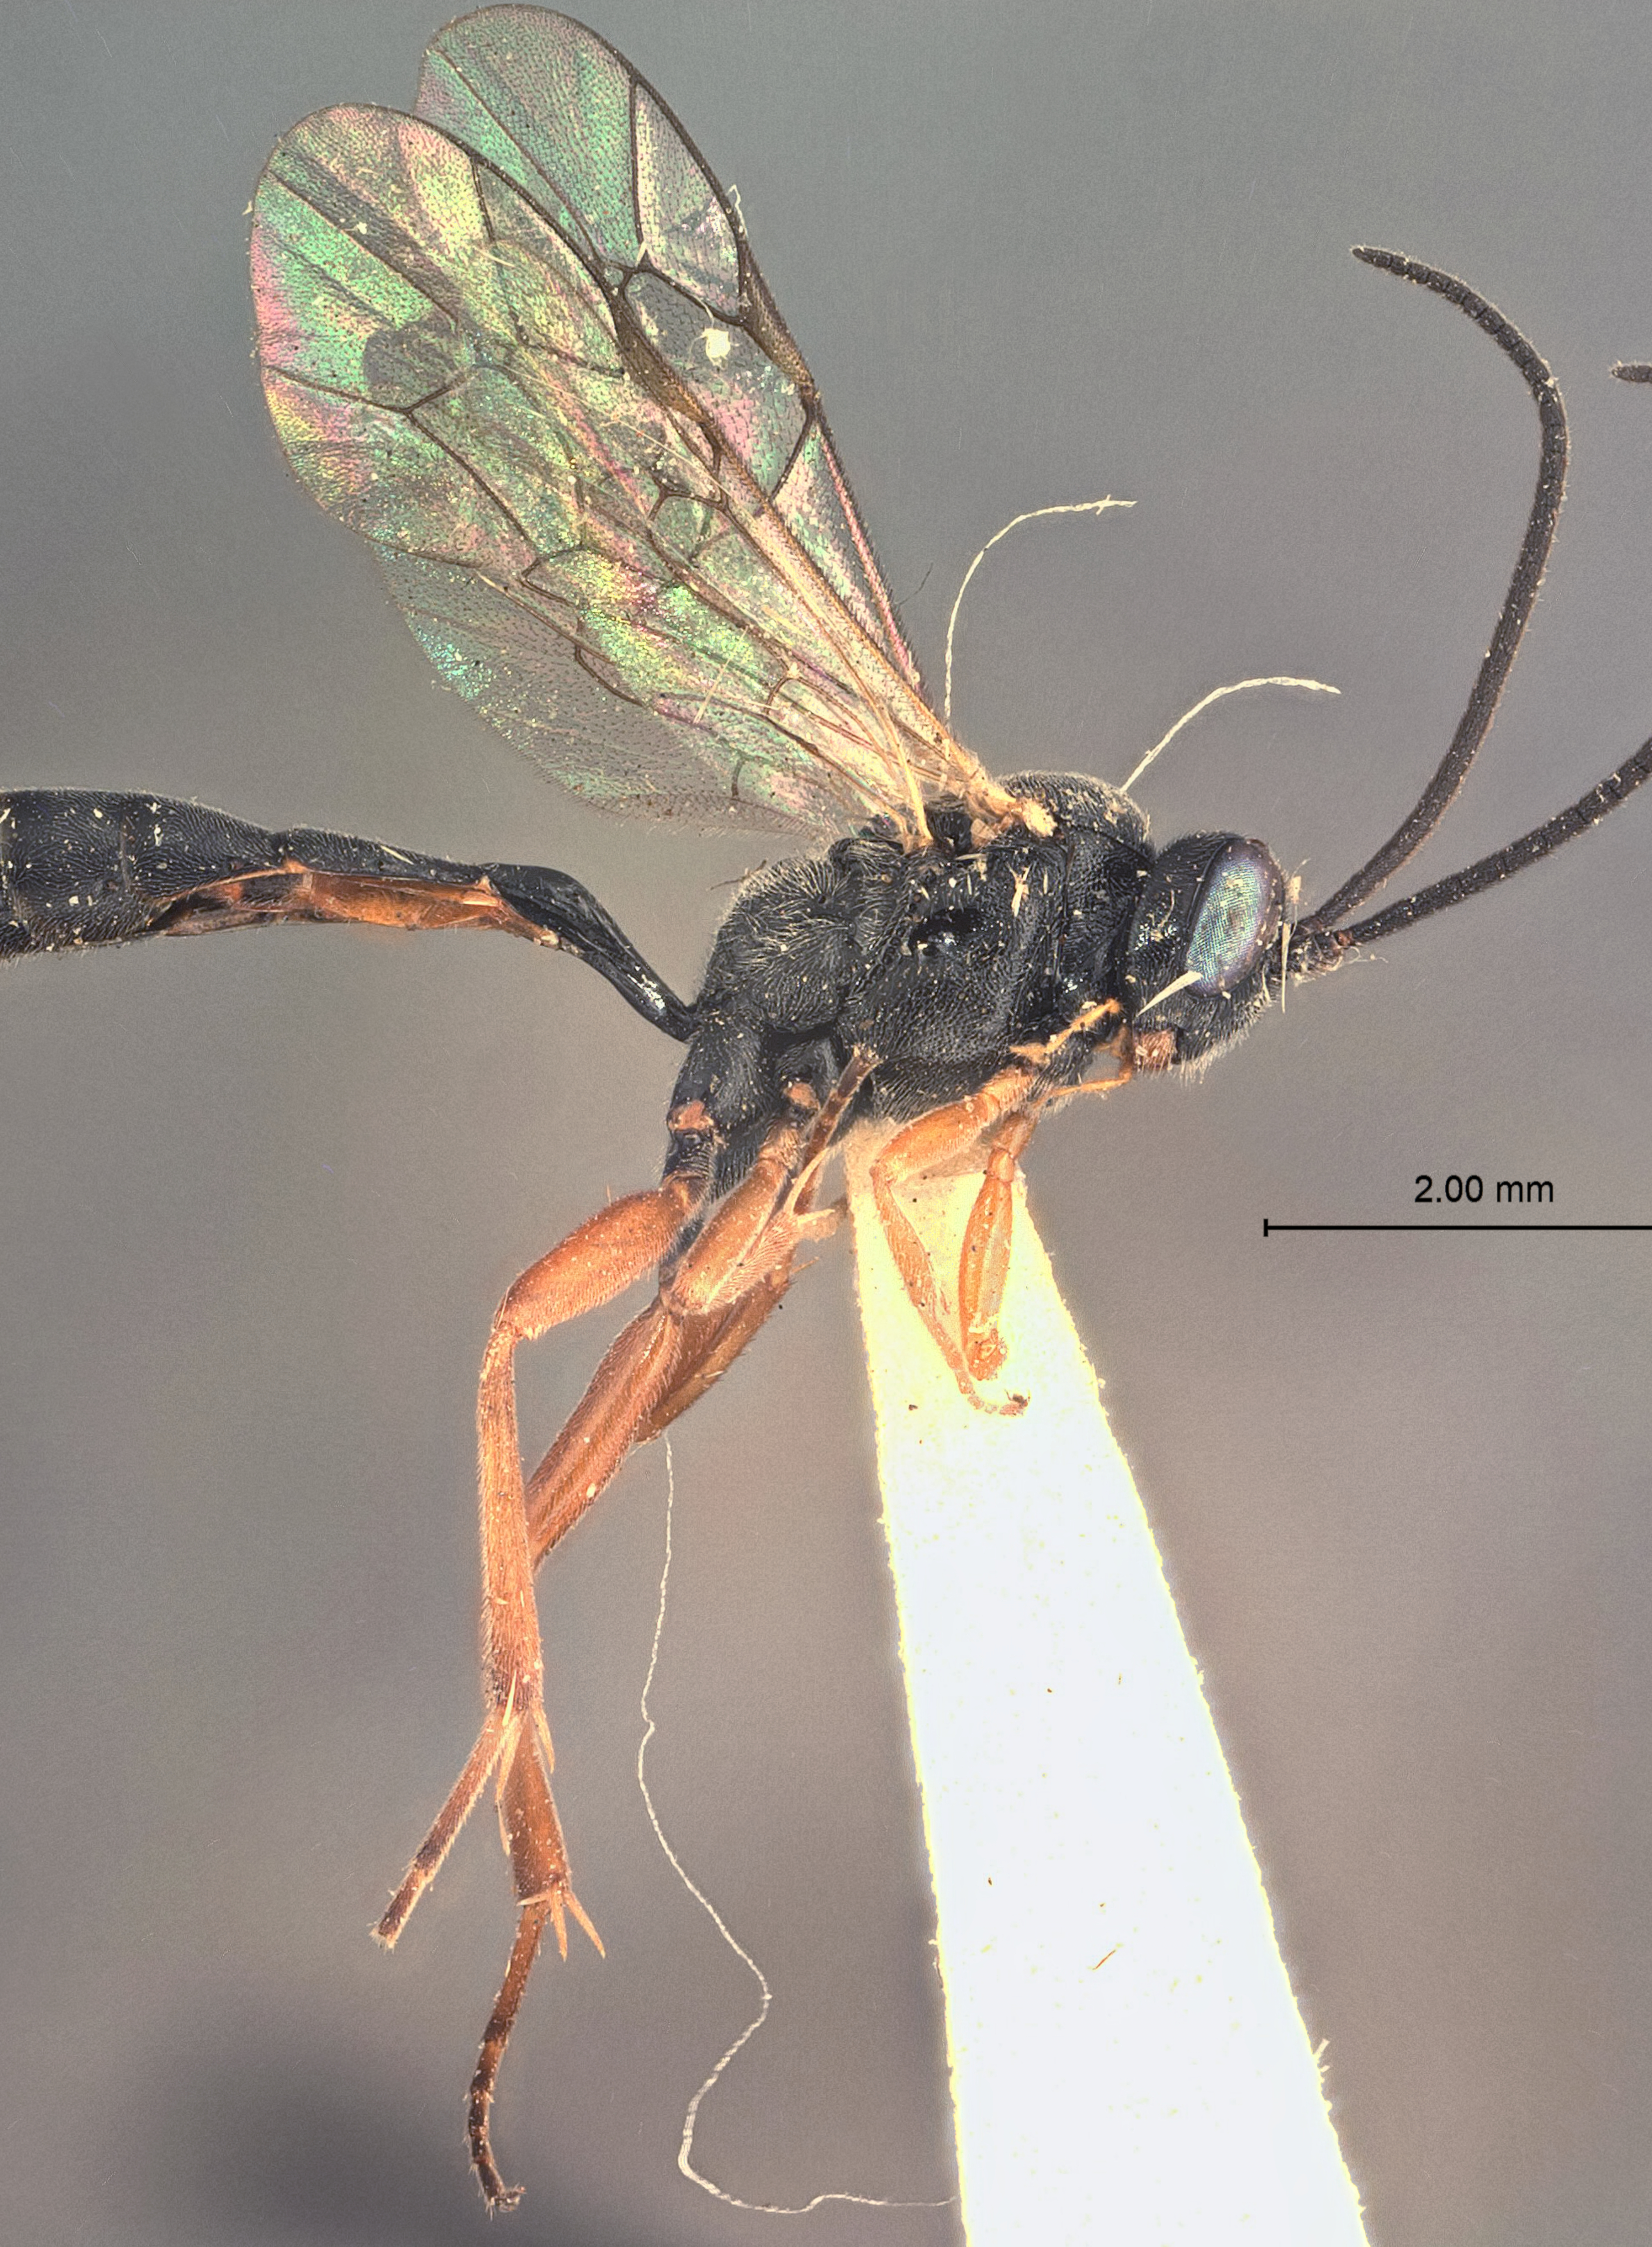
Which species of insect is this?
Angitia platyptiliae
